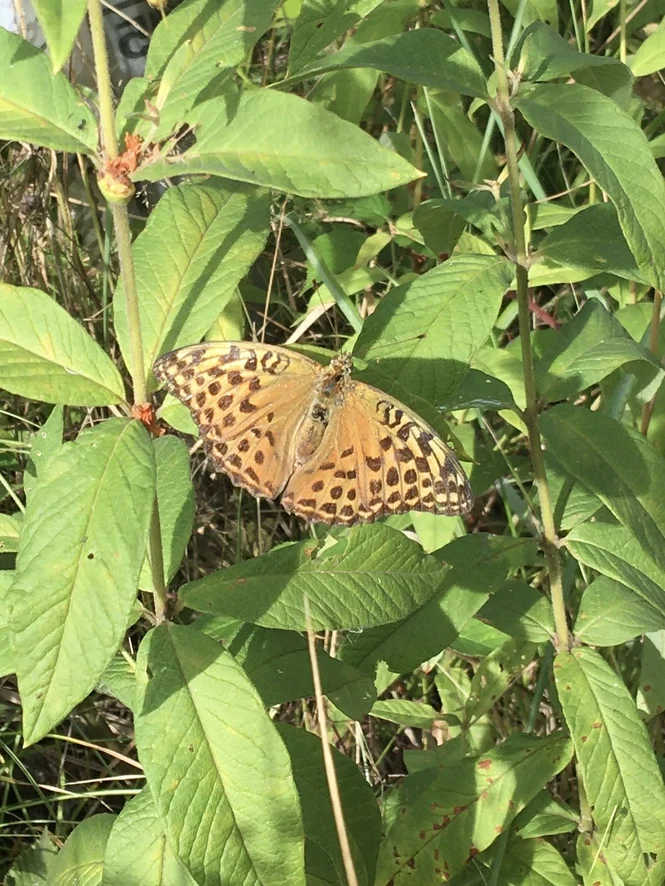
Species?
Argynnis paphia
